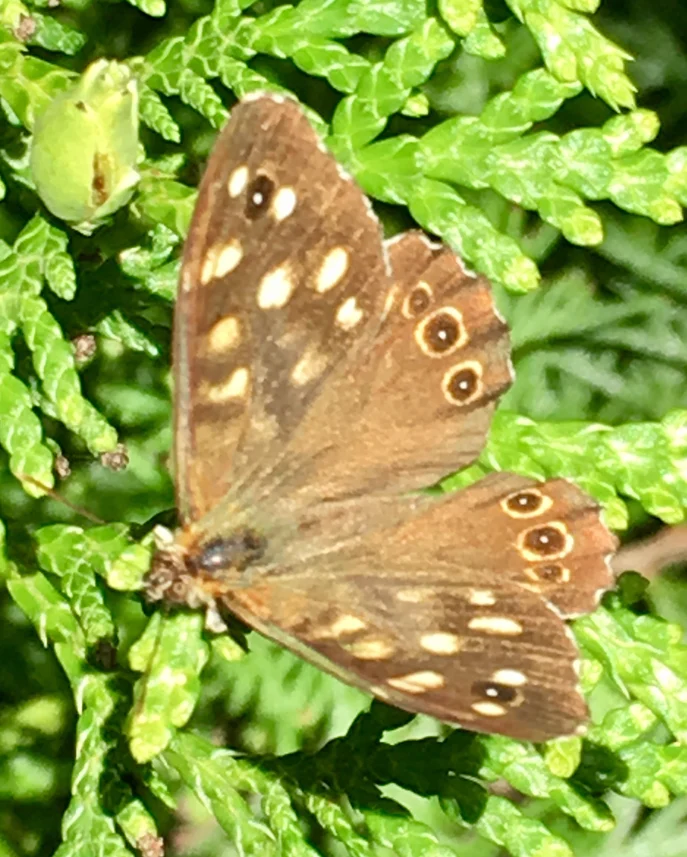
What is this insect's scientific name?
Pararge aegeria
